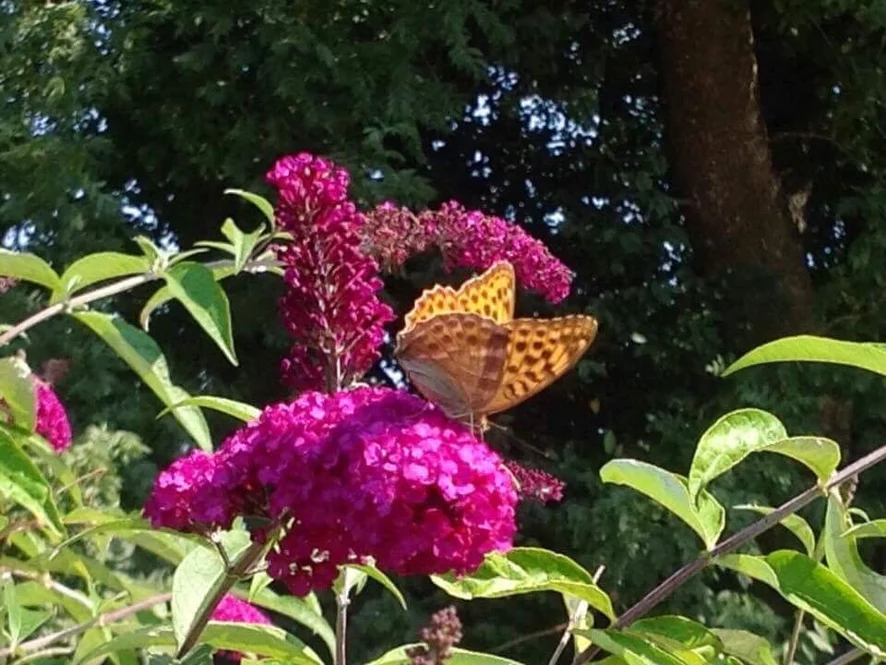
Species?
Argynnis paphia
